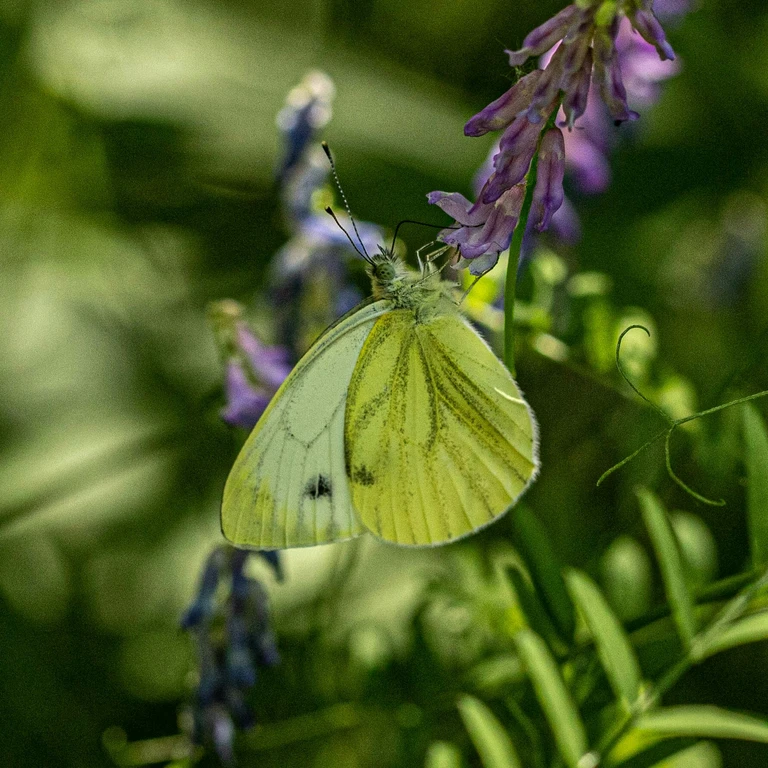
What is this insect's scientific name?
Pieris napi
